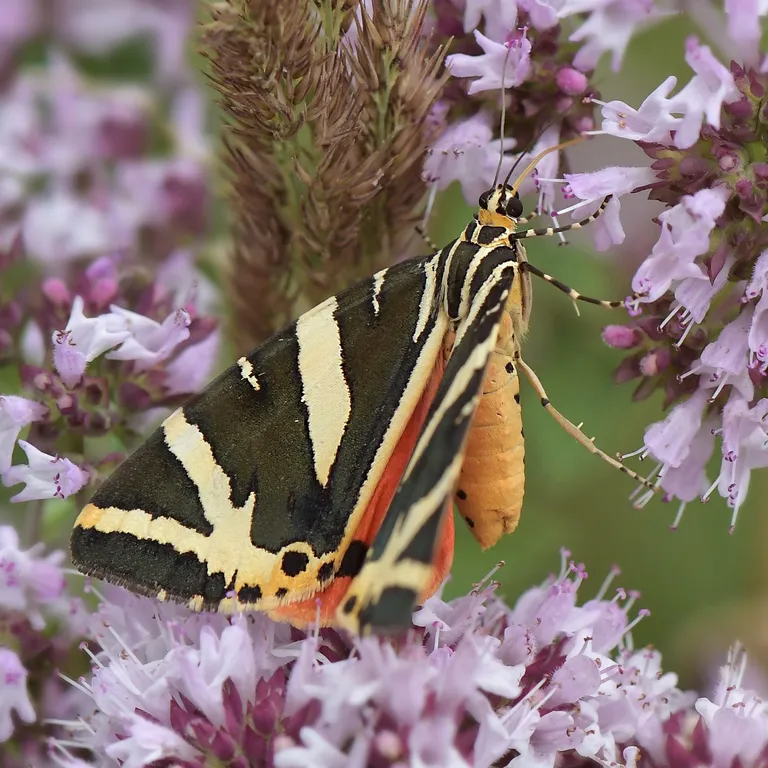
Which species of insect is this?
Euplagia quadripunctaria
